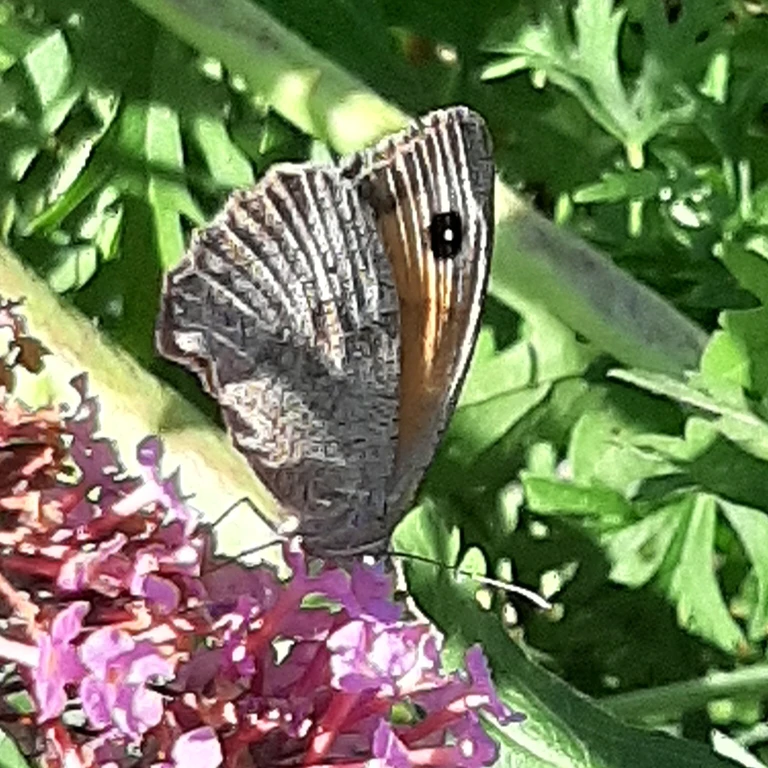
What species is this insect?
Maniola jurtina
